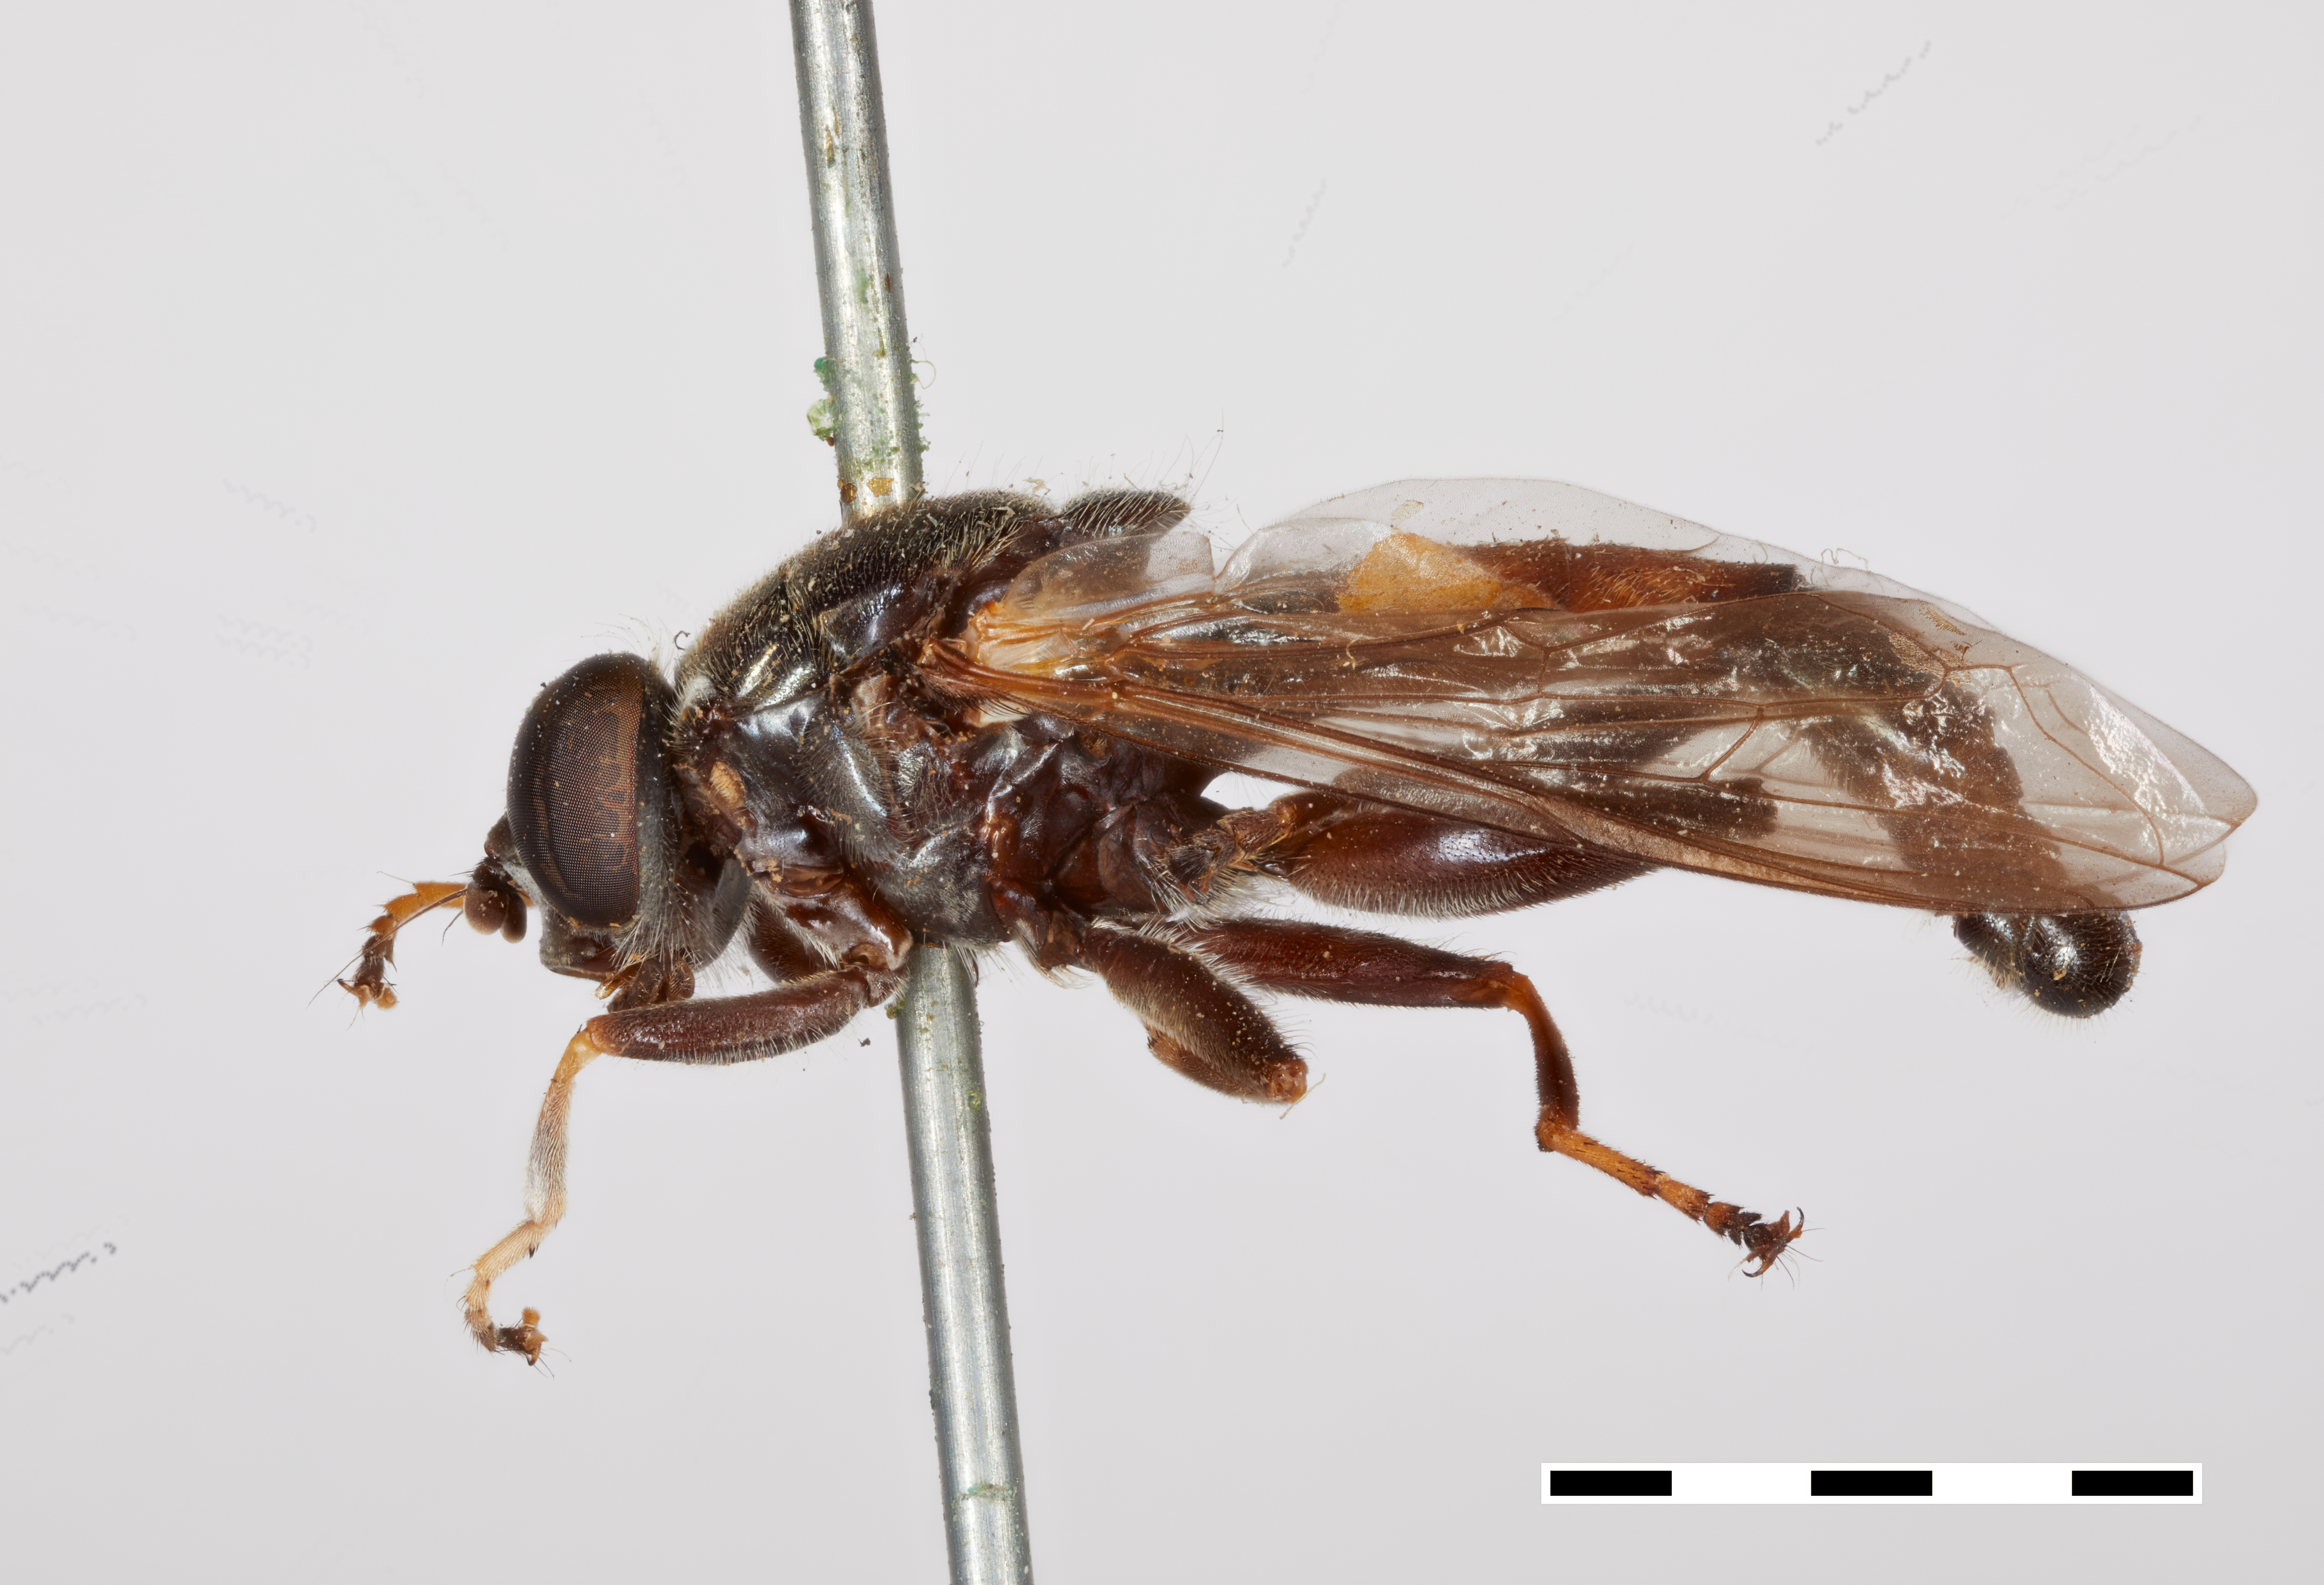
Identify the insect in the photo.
Xylota notha
